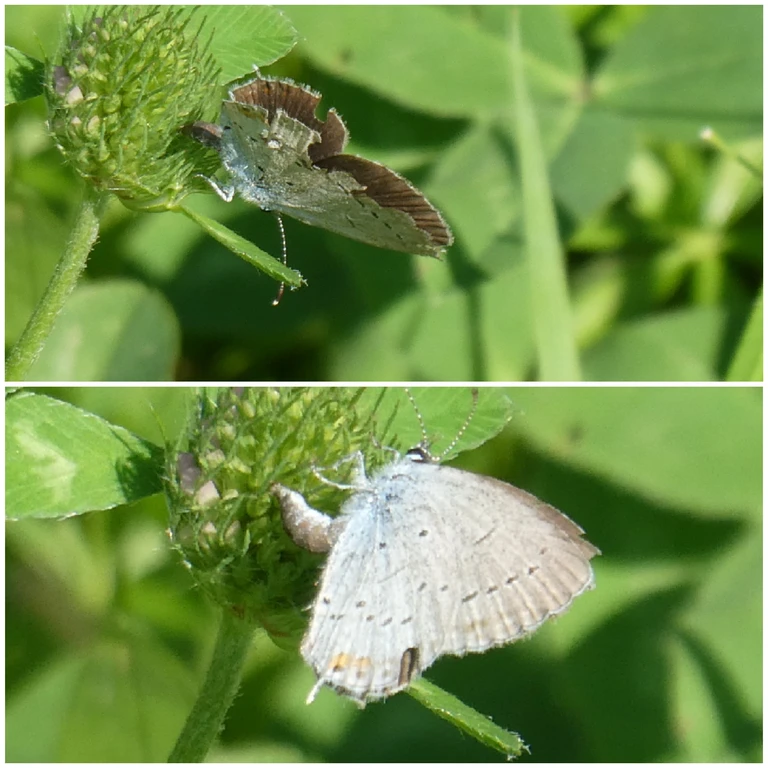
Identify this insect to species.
Cupido argiades (also Elkalyce argiades)
